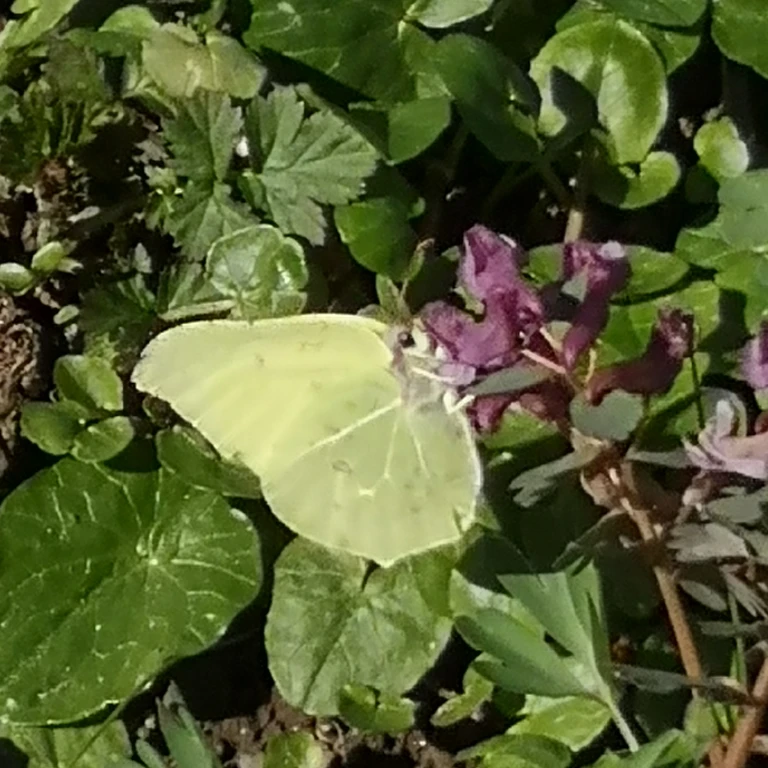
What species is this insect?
Gonepteryx rhamni
